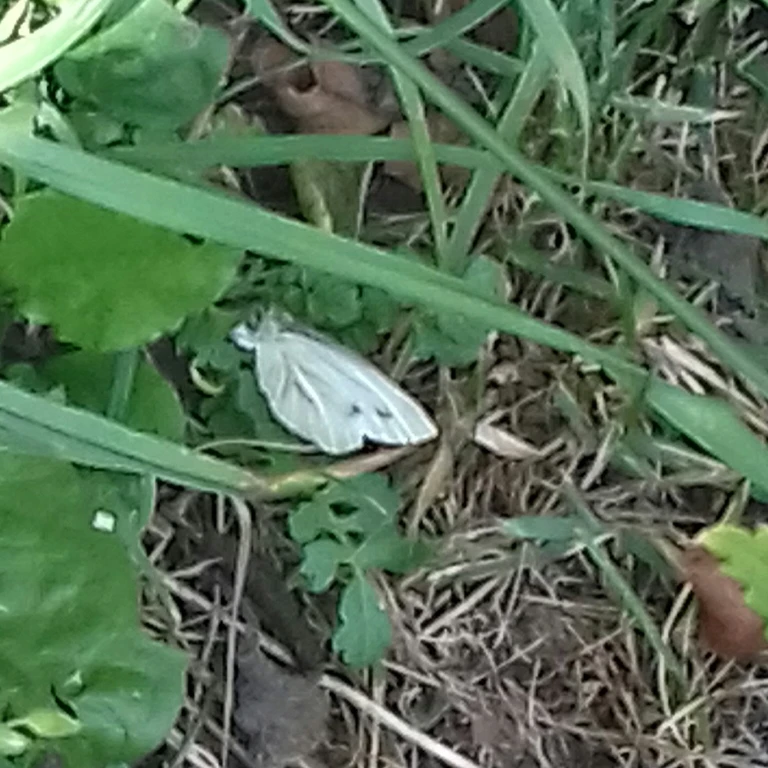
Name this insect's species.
Pieris napi
